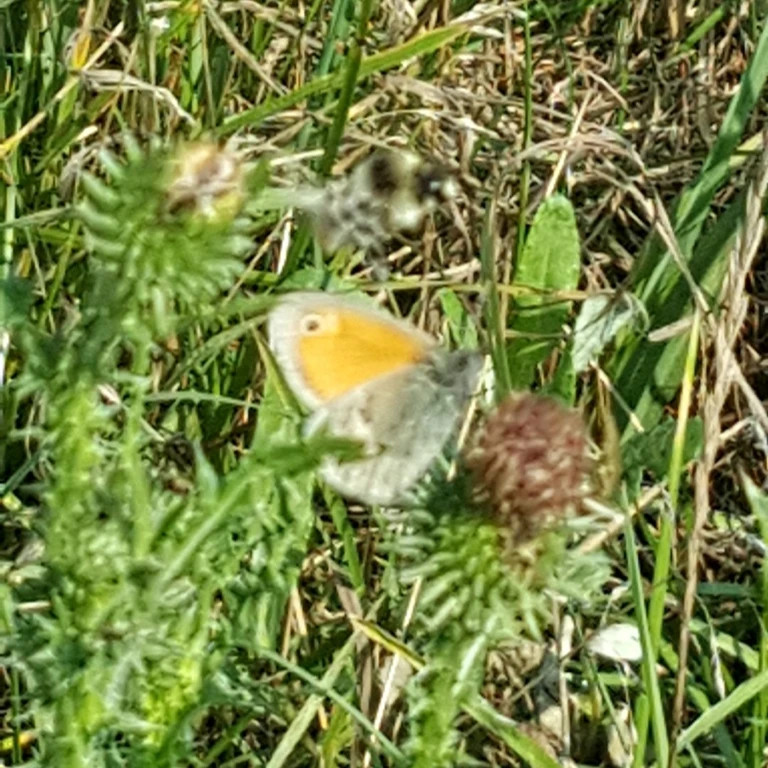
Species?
Coenonympha pamphilus
